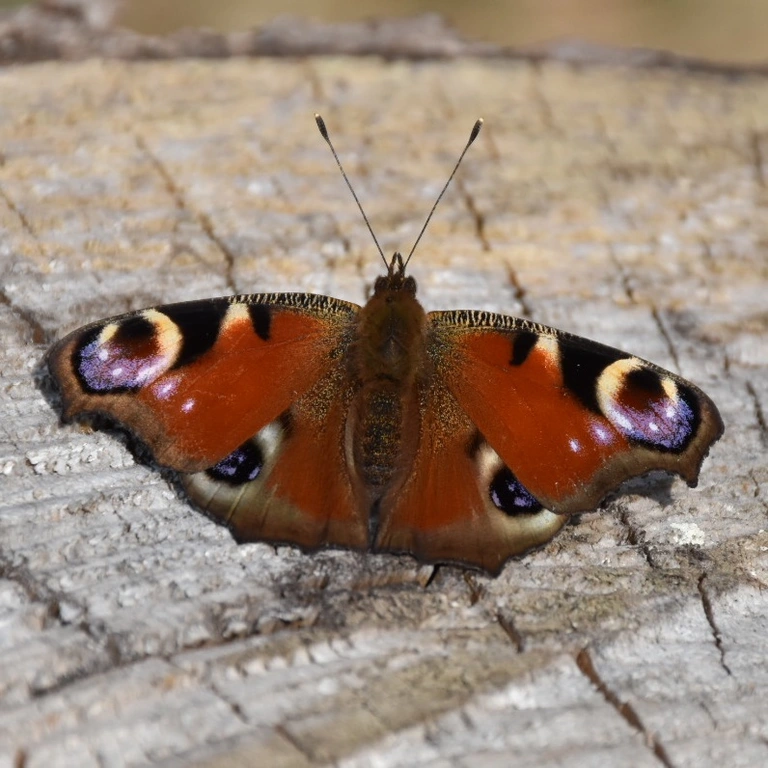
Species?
Aglais io
